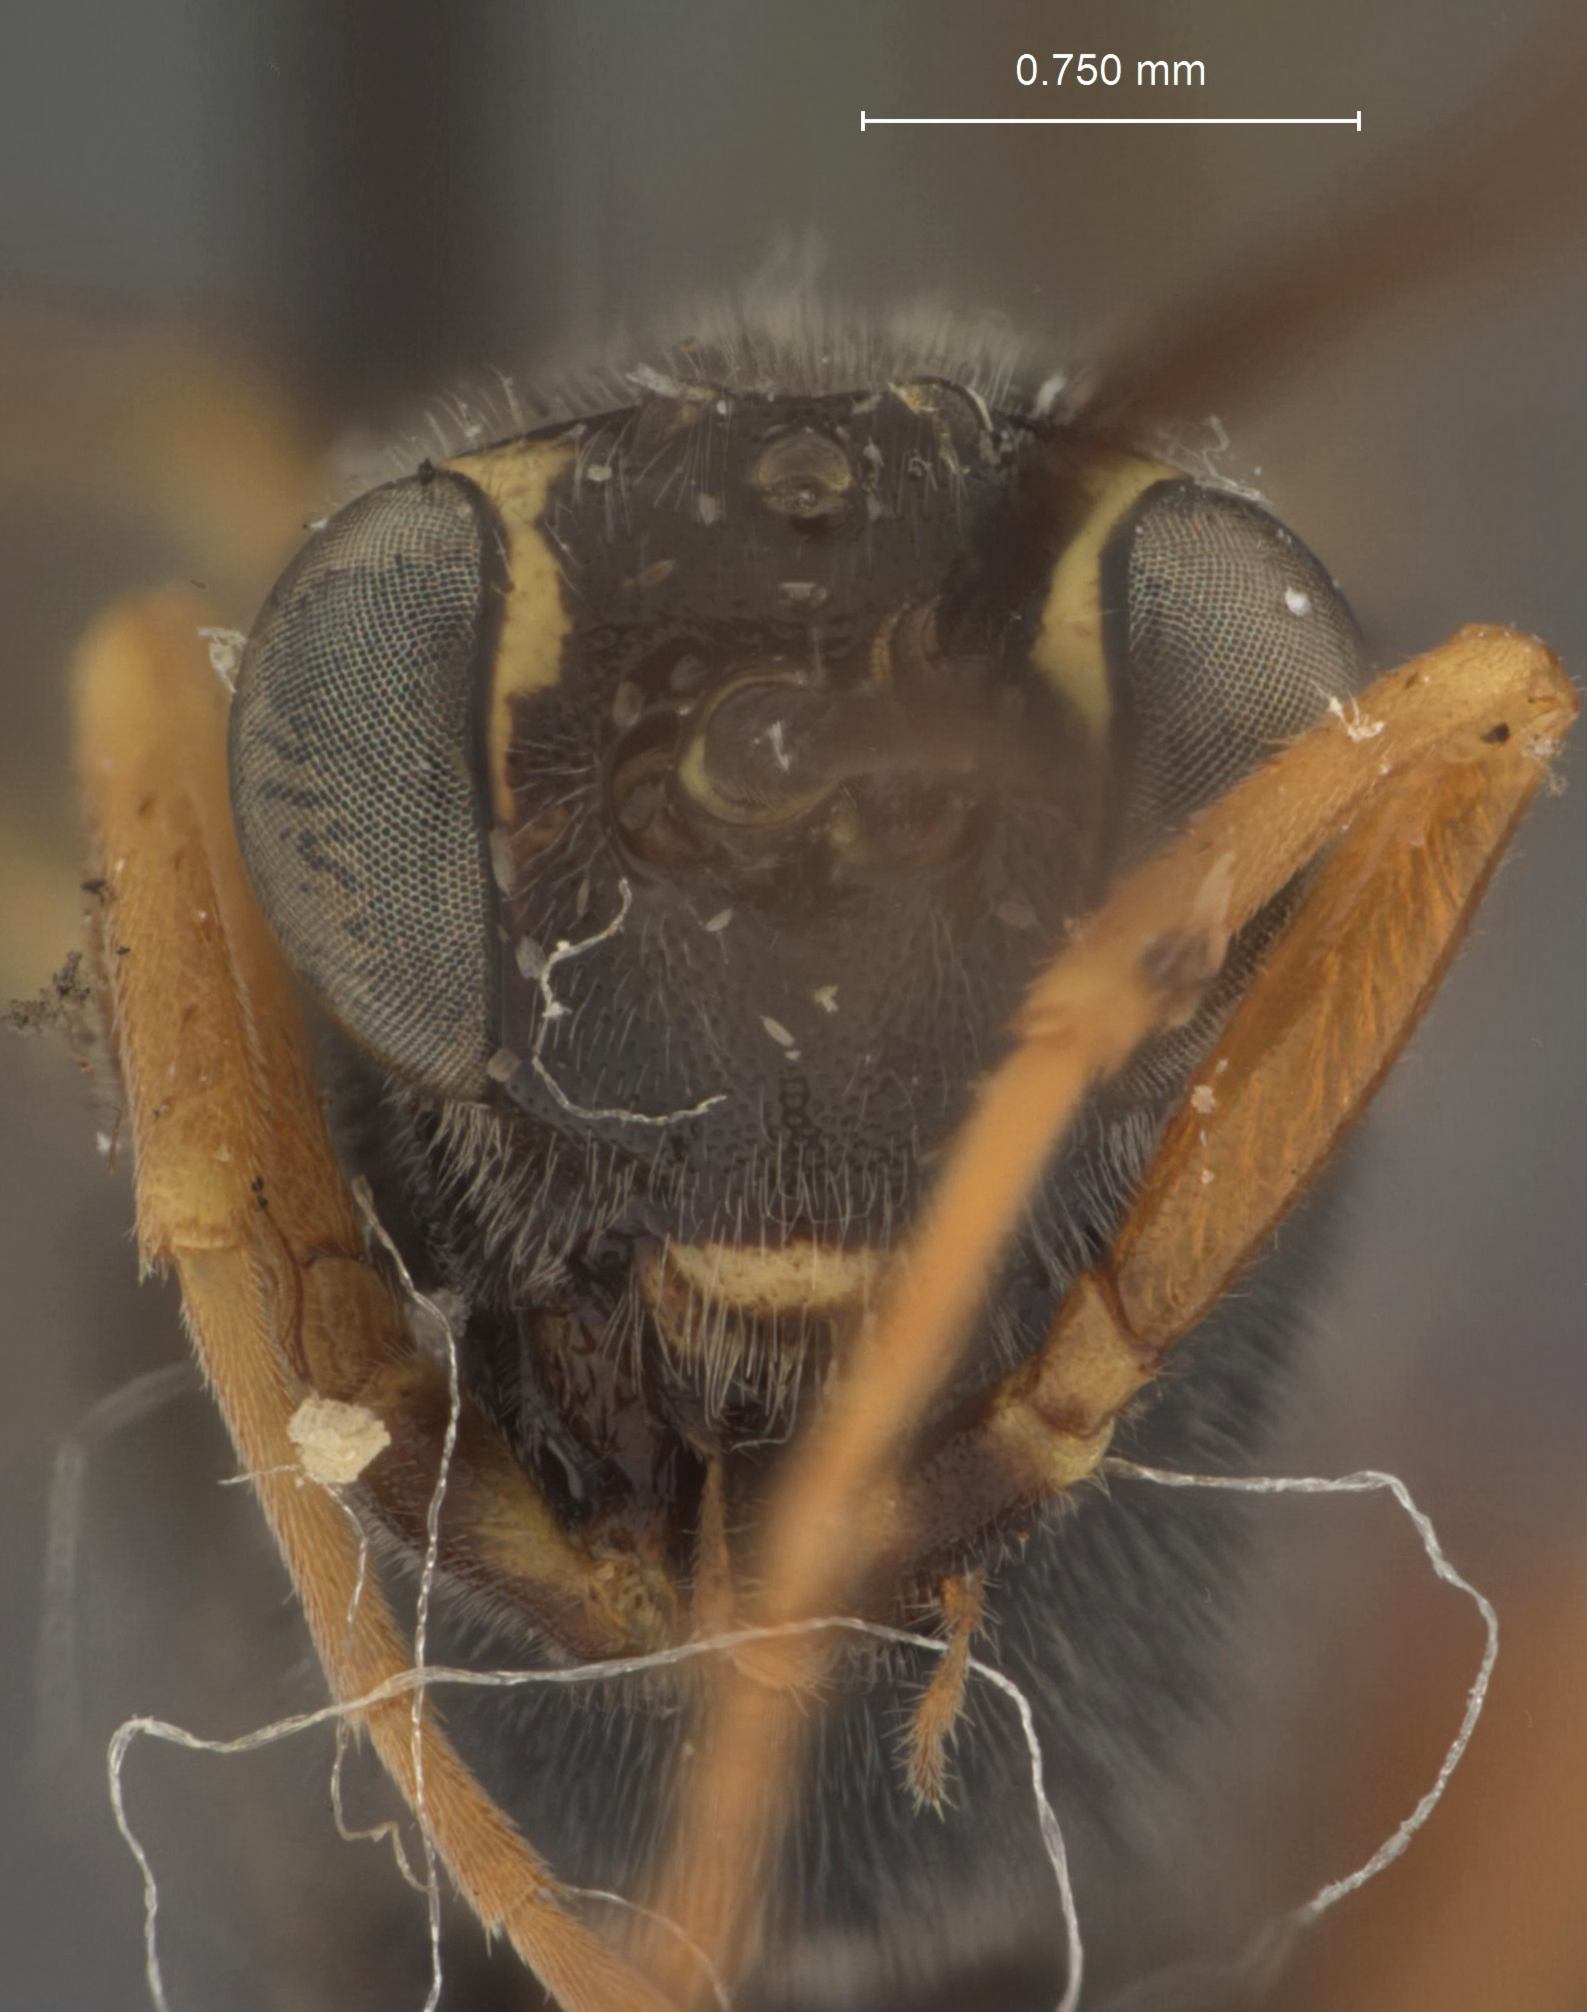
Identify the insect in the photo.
Syzeuctus sigmoidalis
